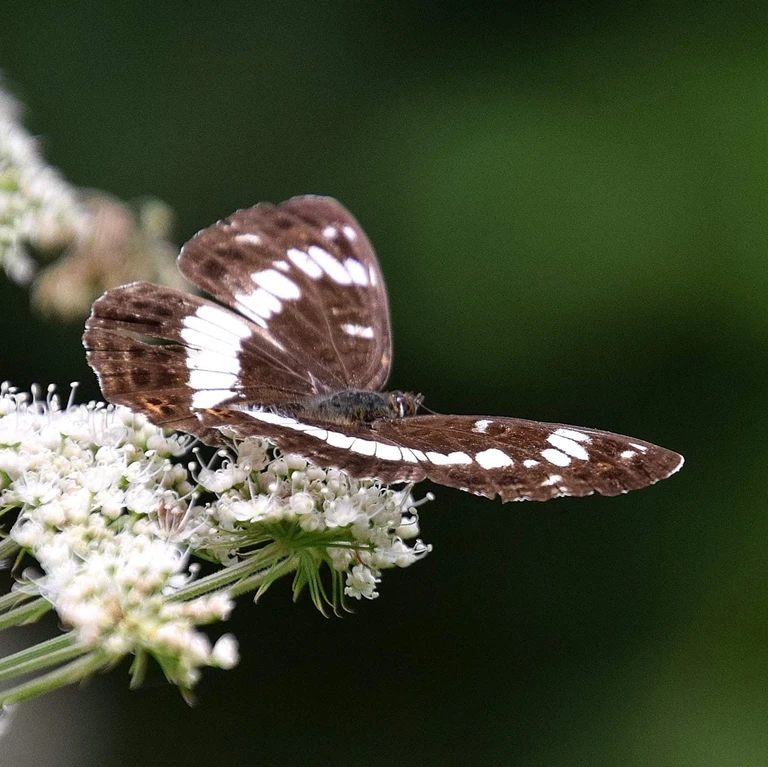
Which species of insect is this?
Limenitis camilla (also Ladoga camilla)
